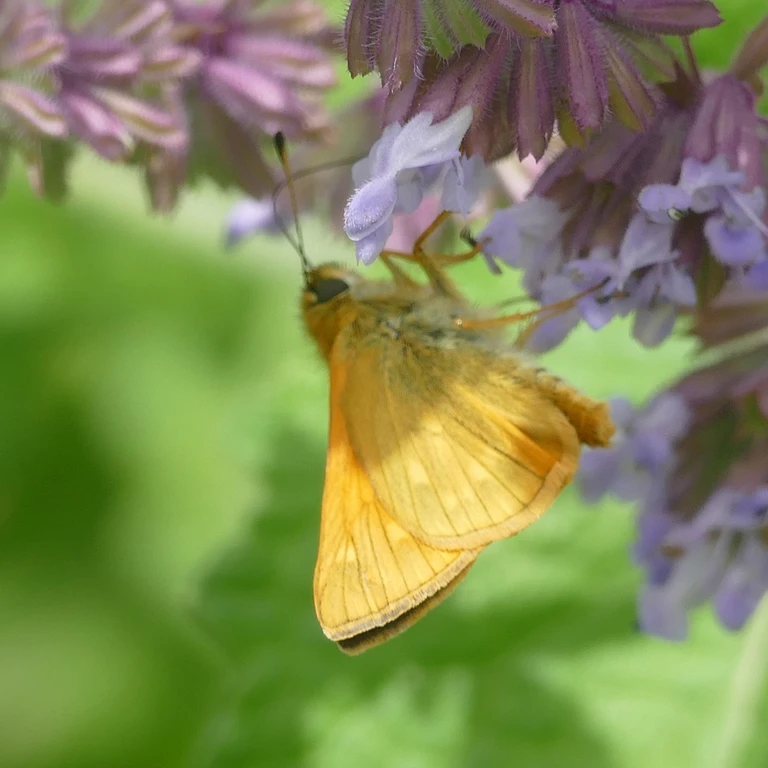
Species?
Ochlodes sylvanus (also Ochlodes venata)
